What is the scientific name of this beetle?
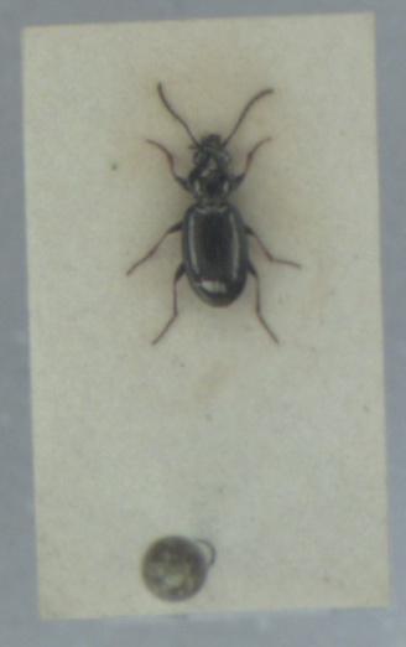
Bembidion properans
